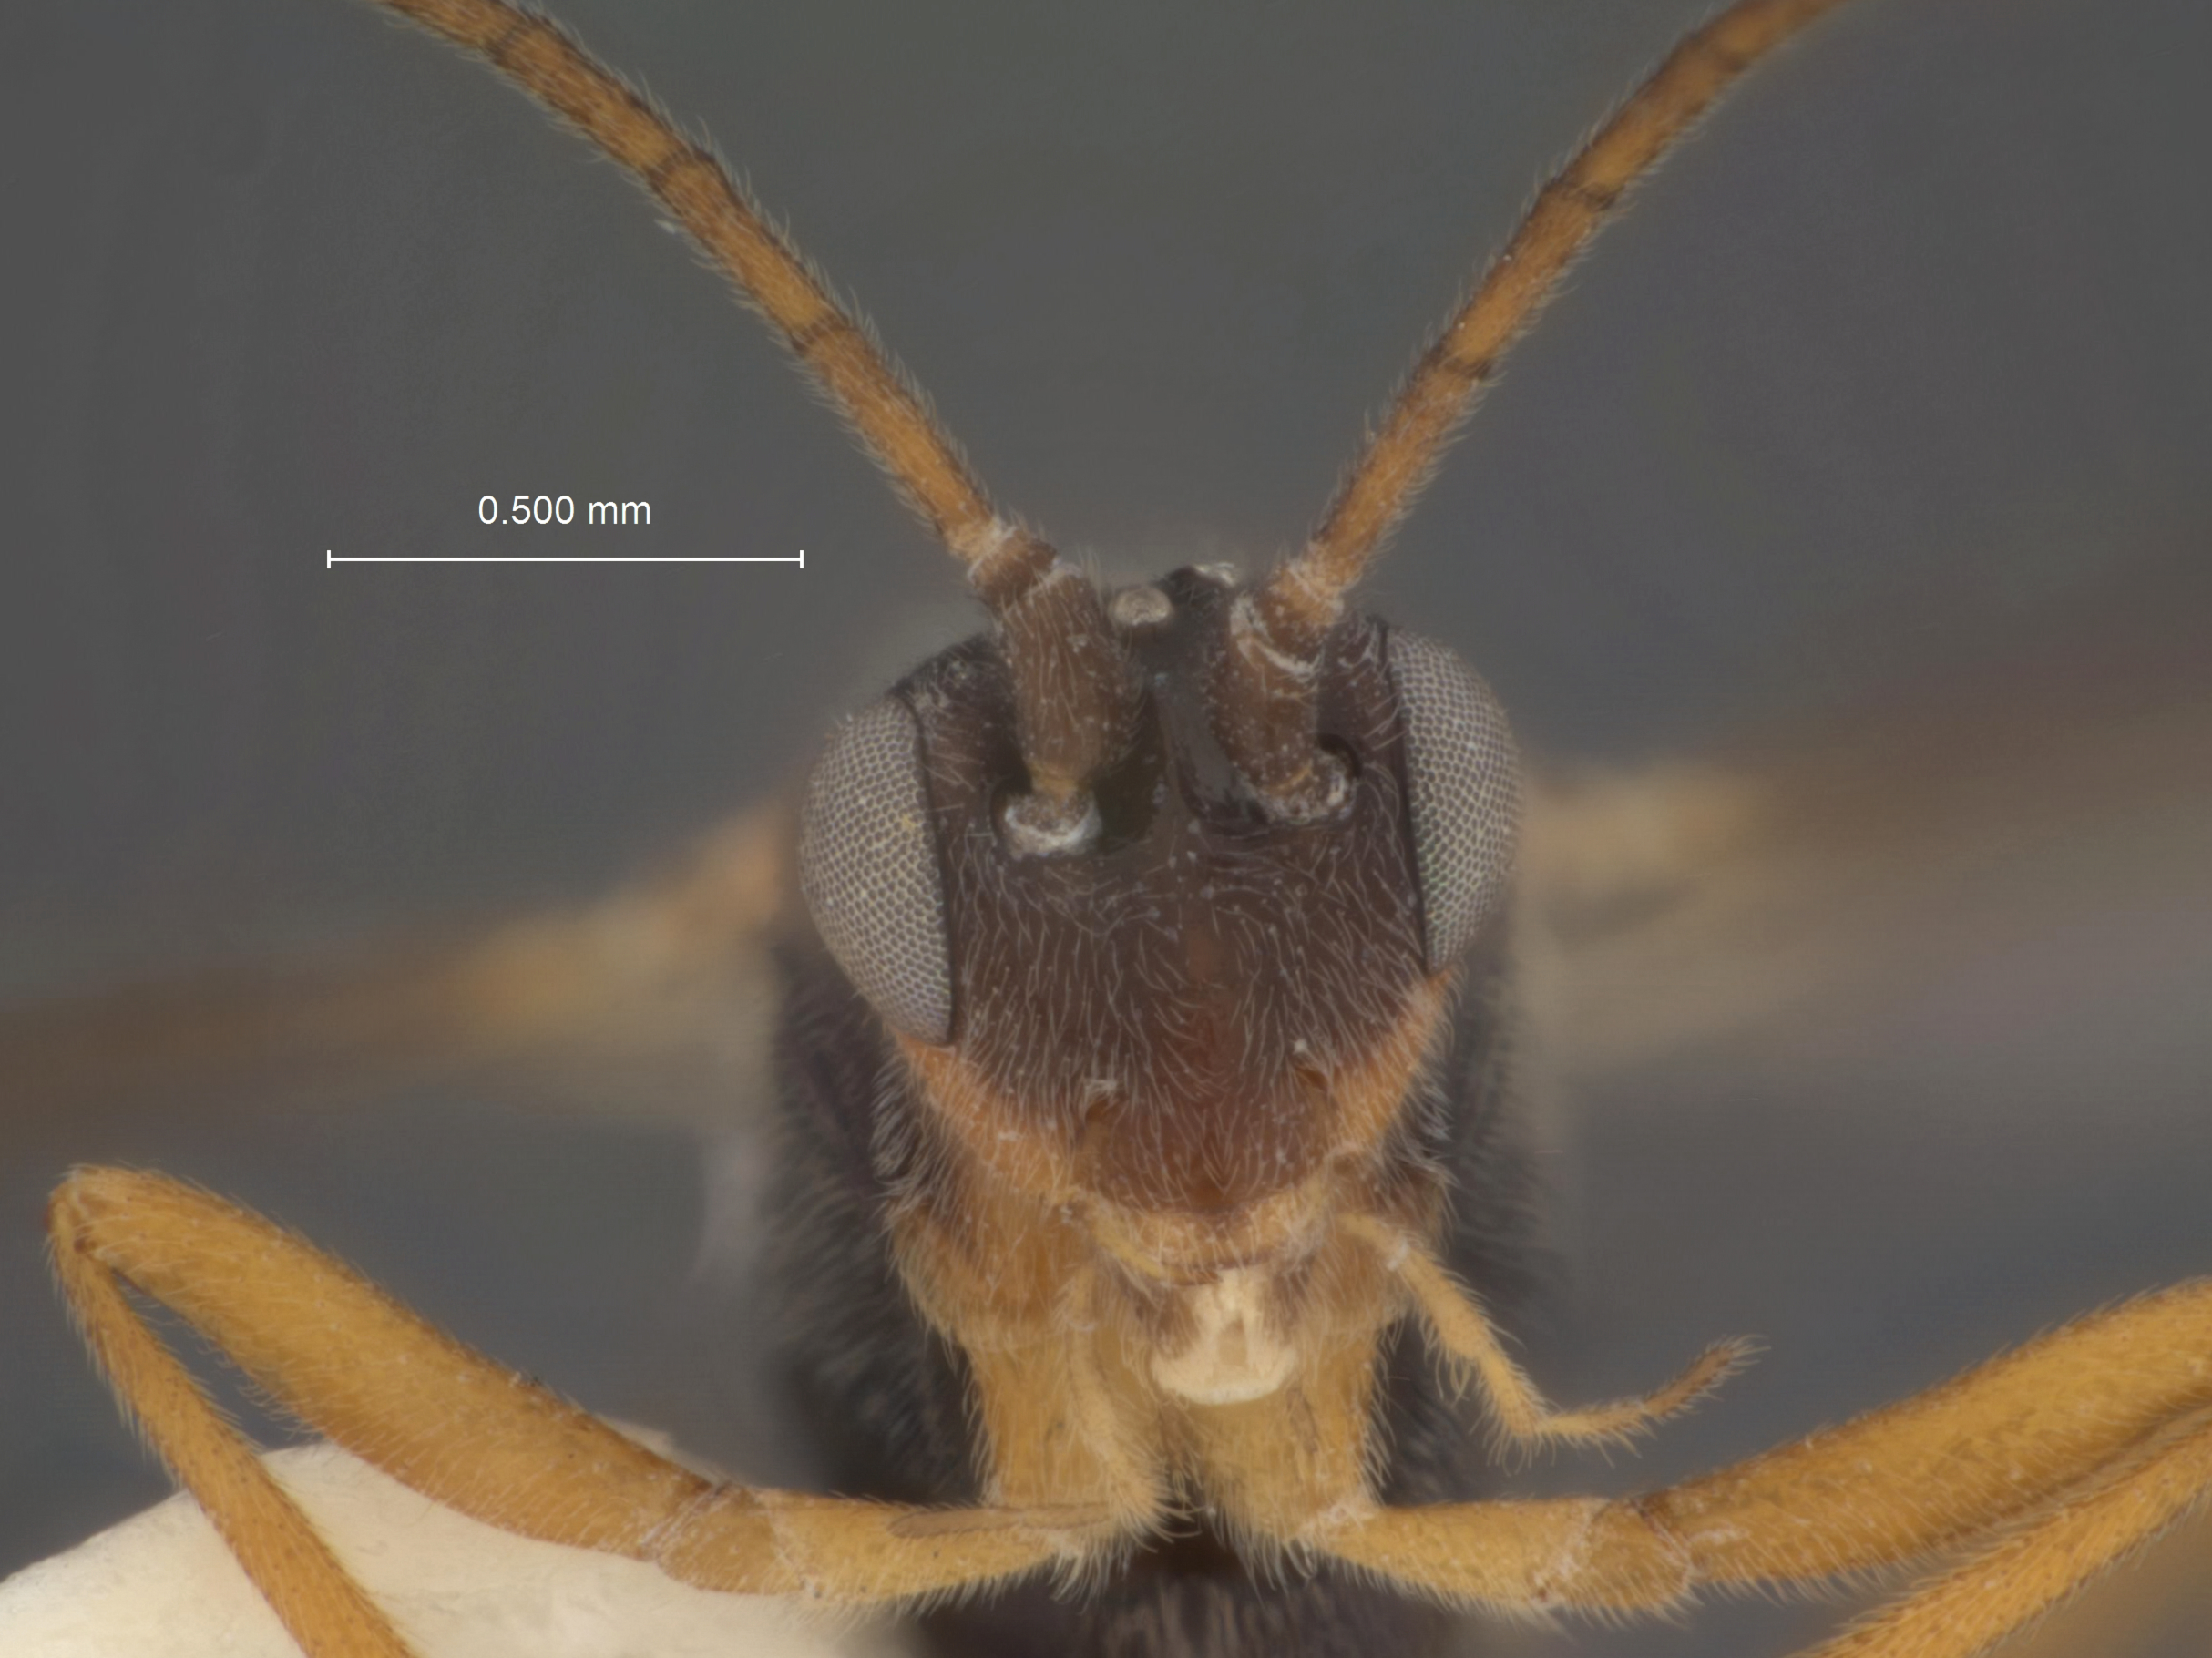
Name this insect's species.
Bassus agathoides
